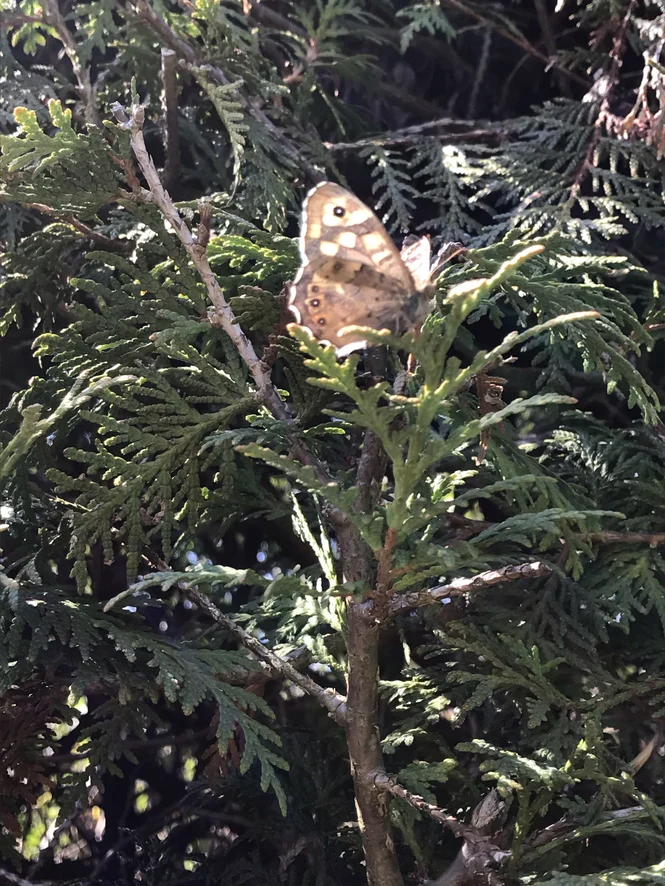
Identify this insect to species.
Pararge aegeria
